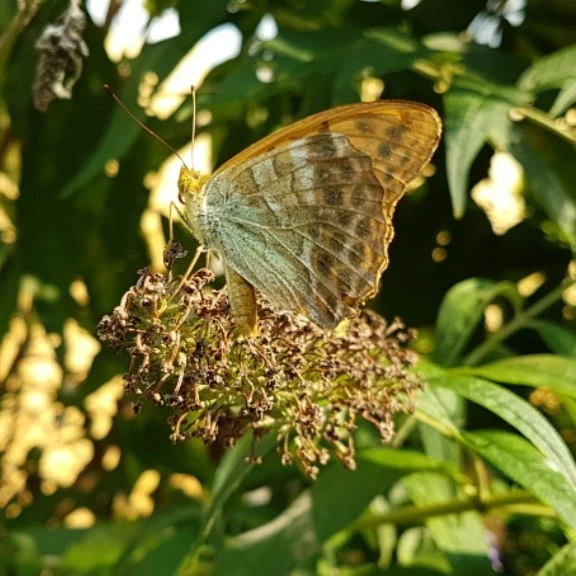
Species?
Argynnis paphia
